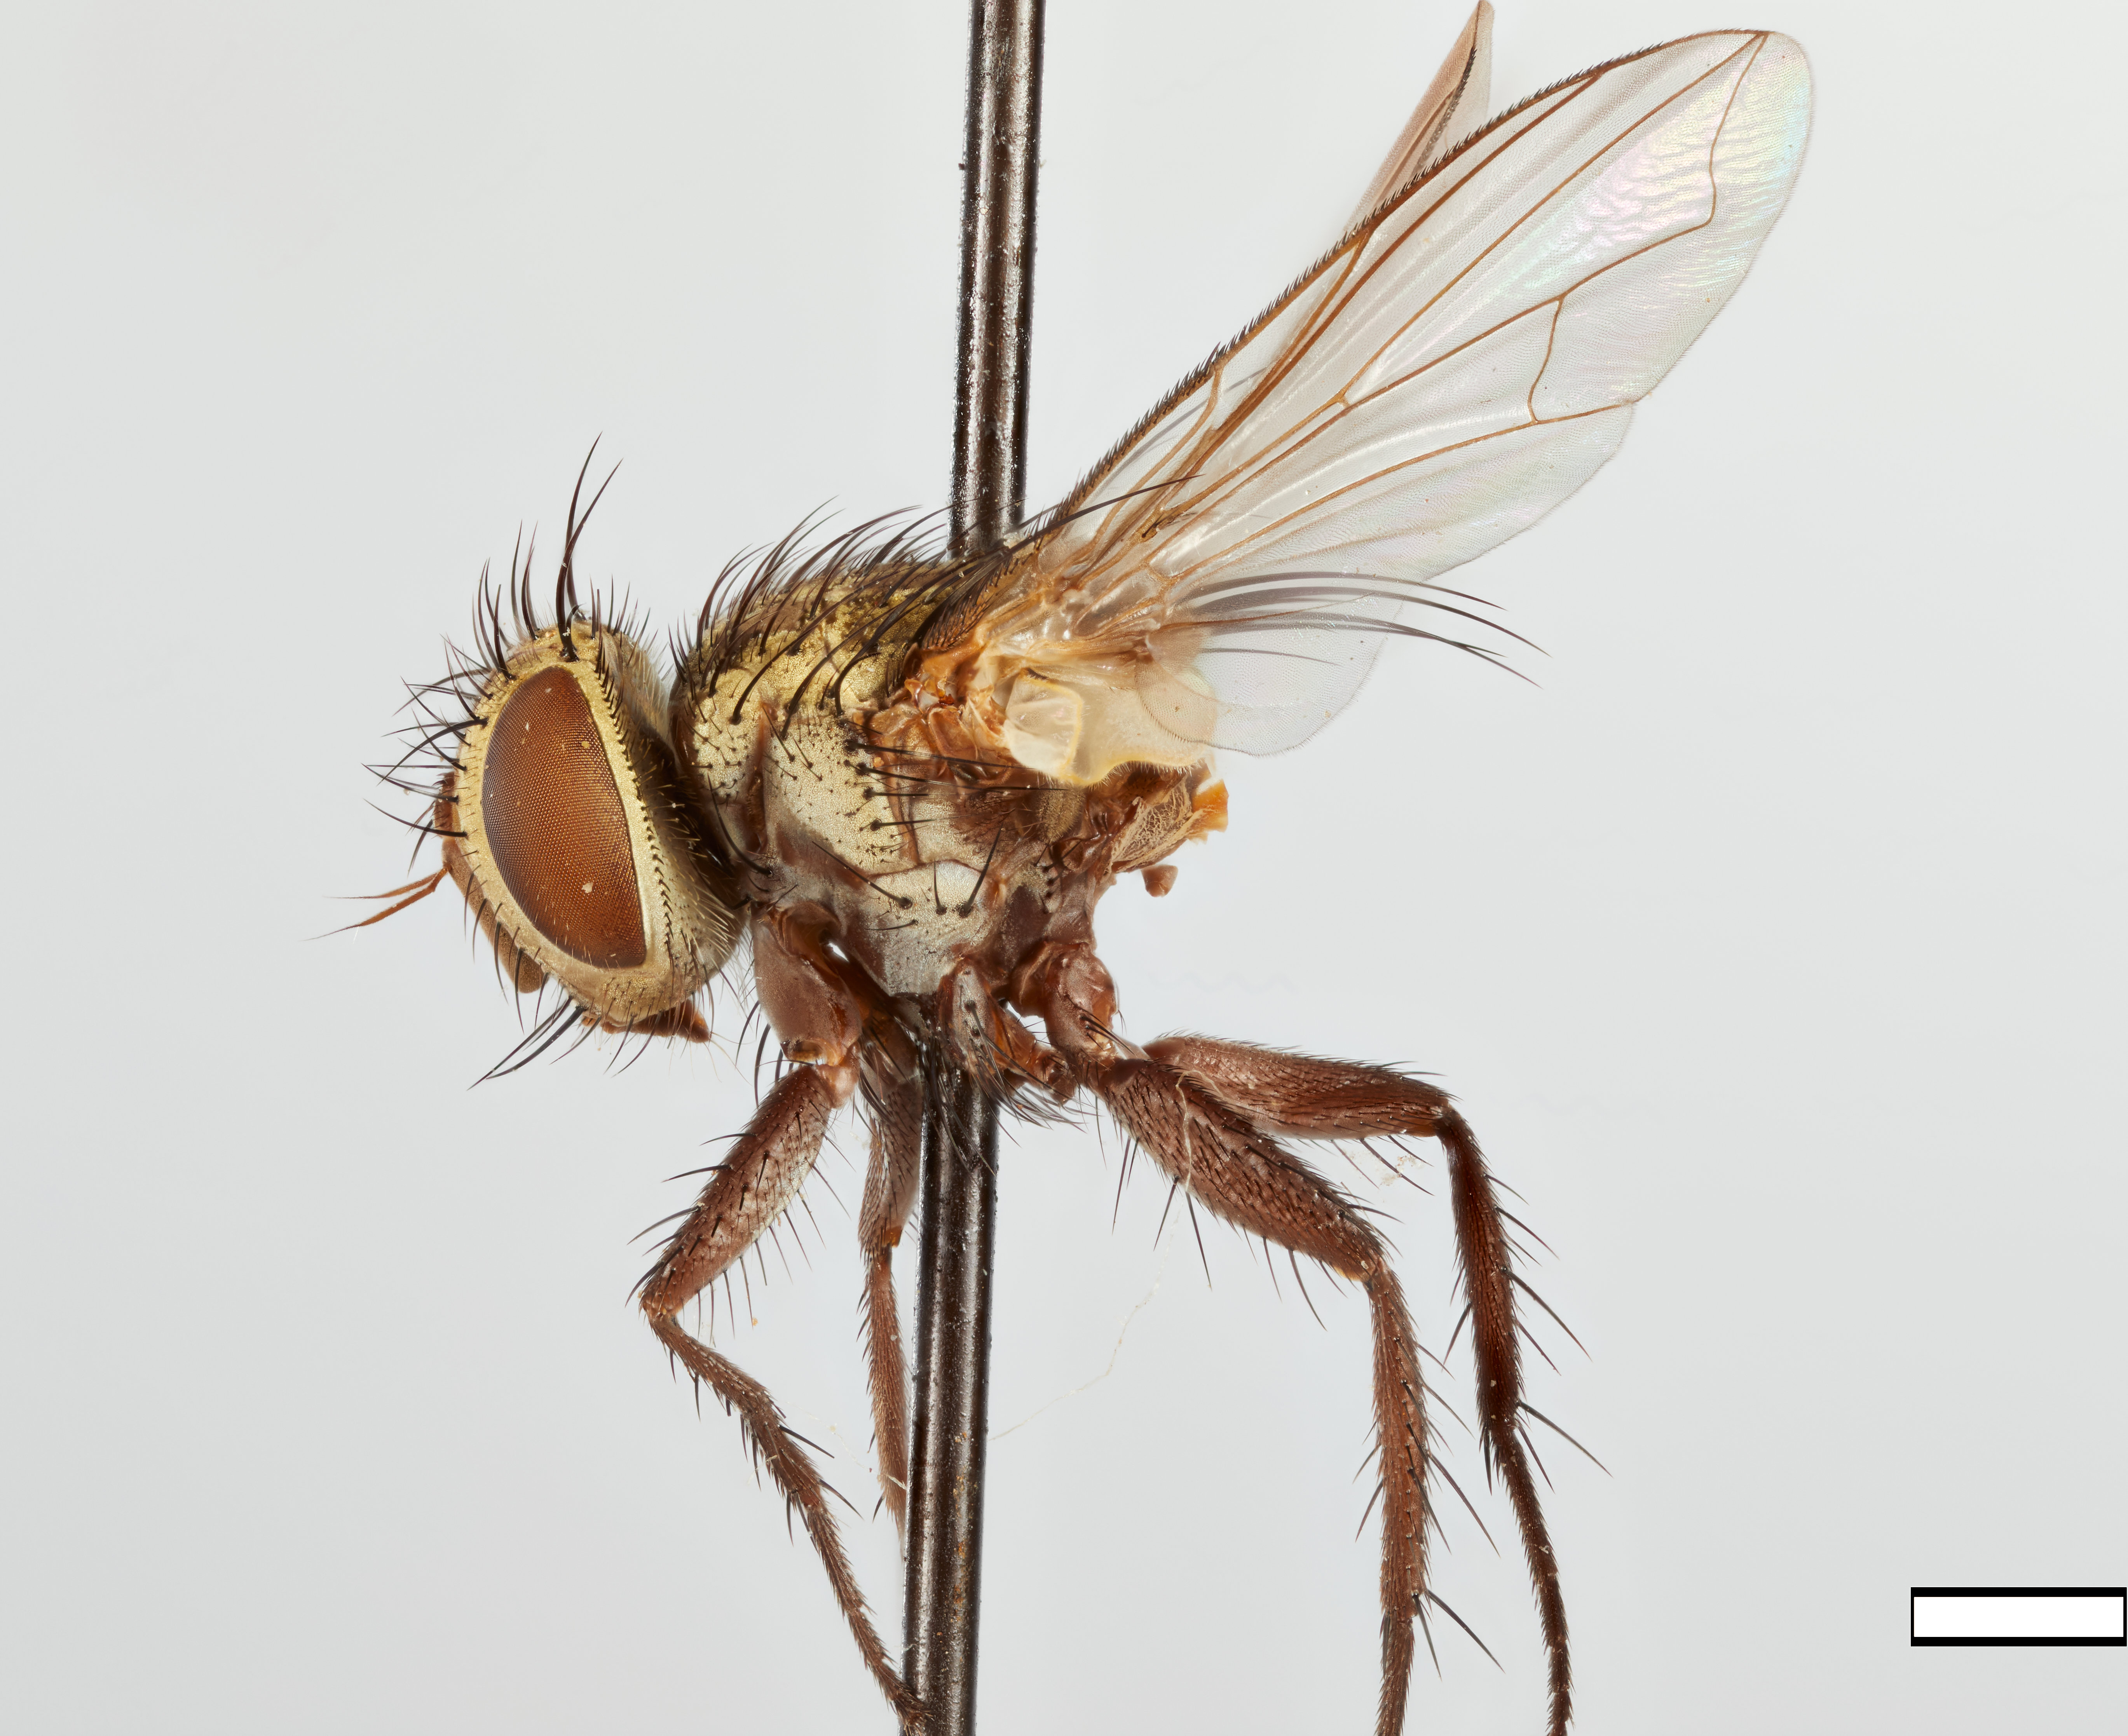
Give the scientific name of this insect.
Mayodistichona facialis
